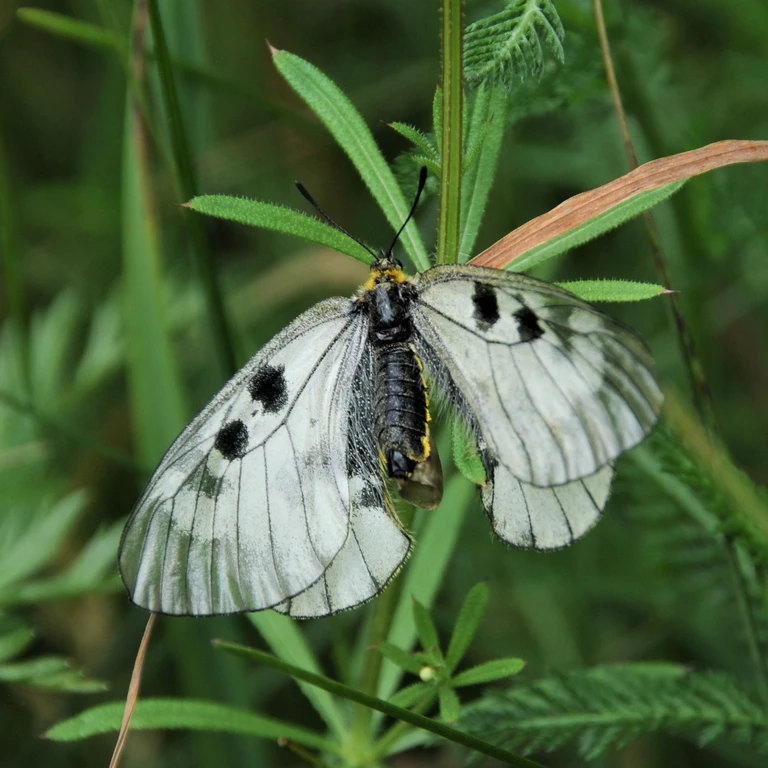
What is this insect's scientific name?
Parnassius mnemosyne
